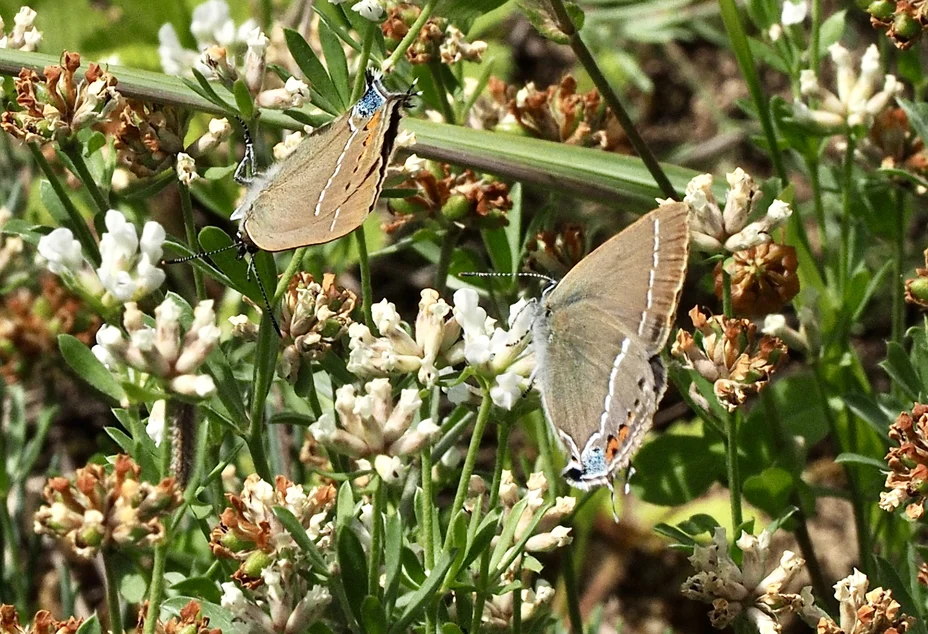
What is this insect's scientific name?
Satyrium spini (also Tuttiola spini)
